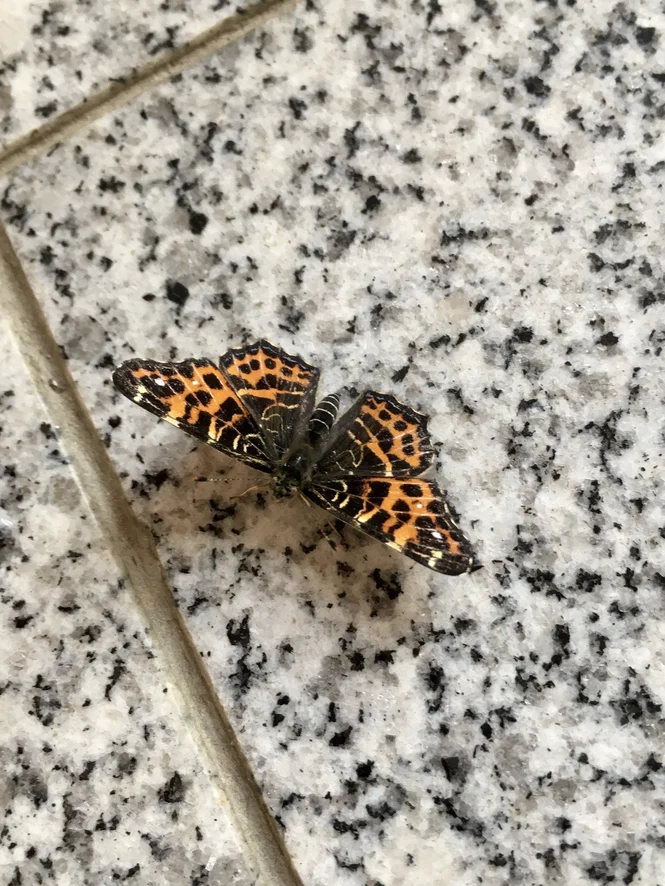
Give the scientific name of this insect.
Araschnia levana
